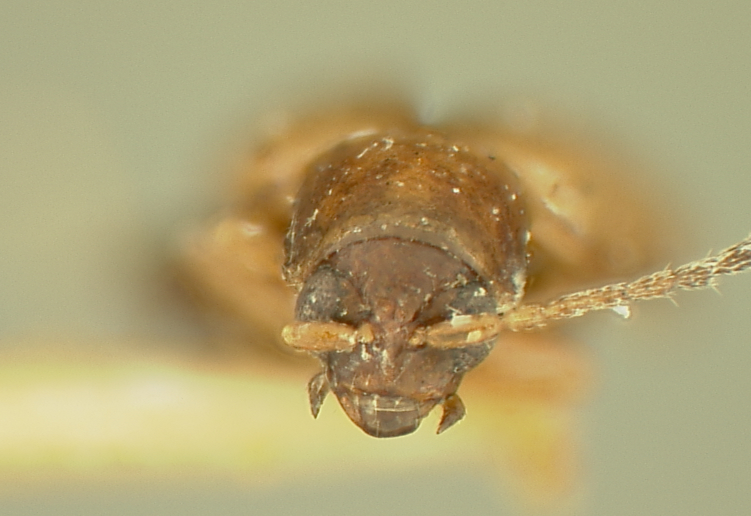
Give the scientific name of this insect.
Longitarsus hoffmani
